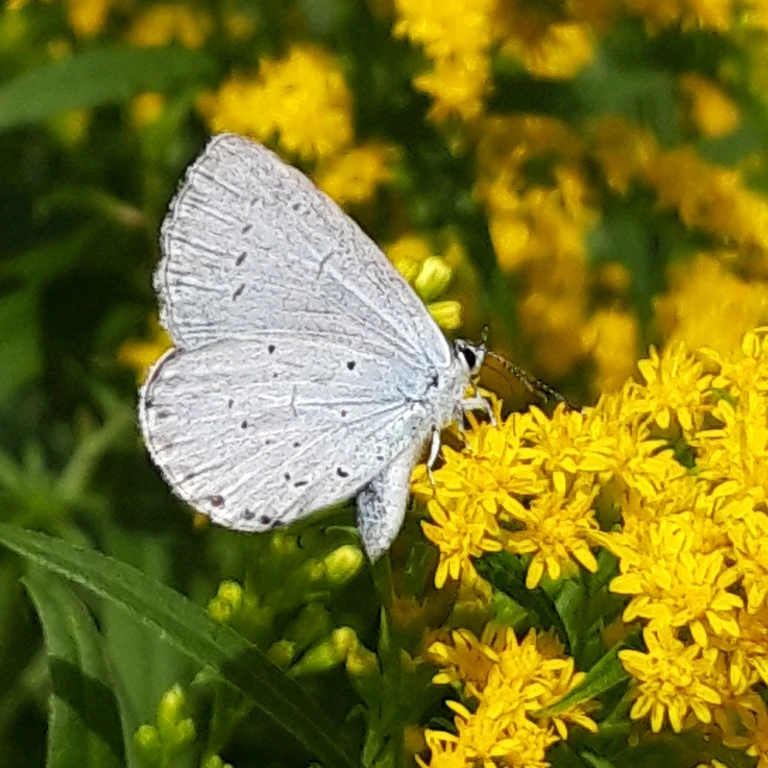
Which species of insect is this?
Celastrina argiolus
